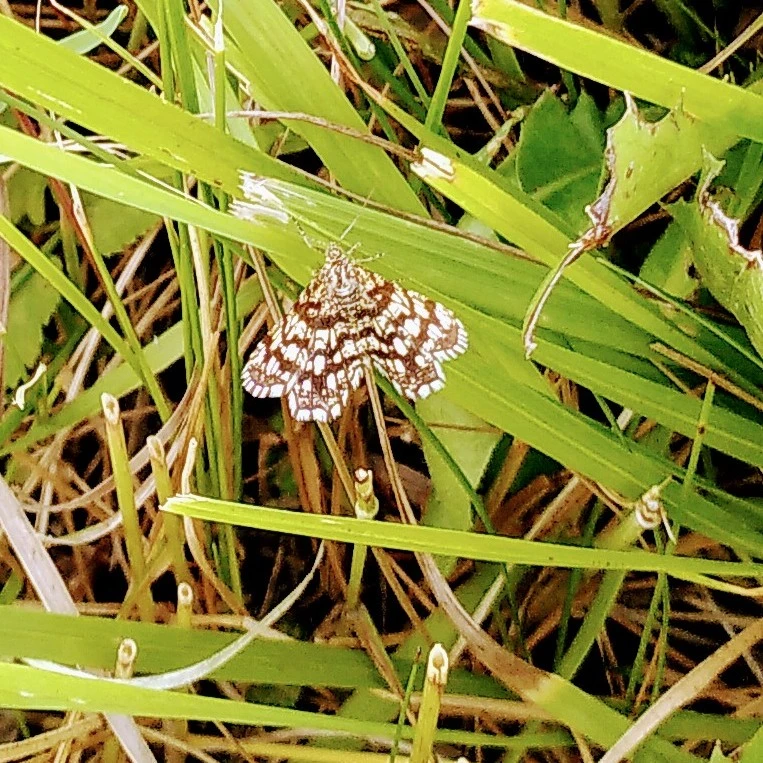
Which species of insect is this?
Chiasmia clathrata
